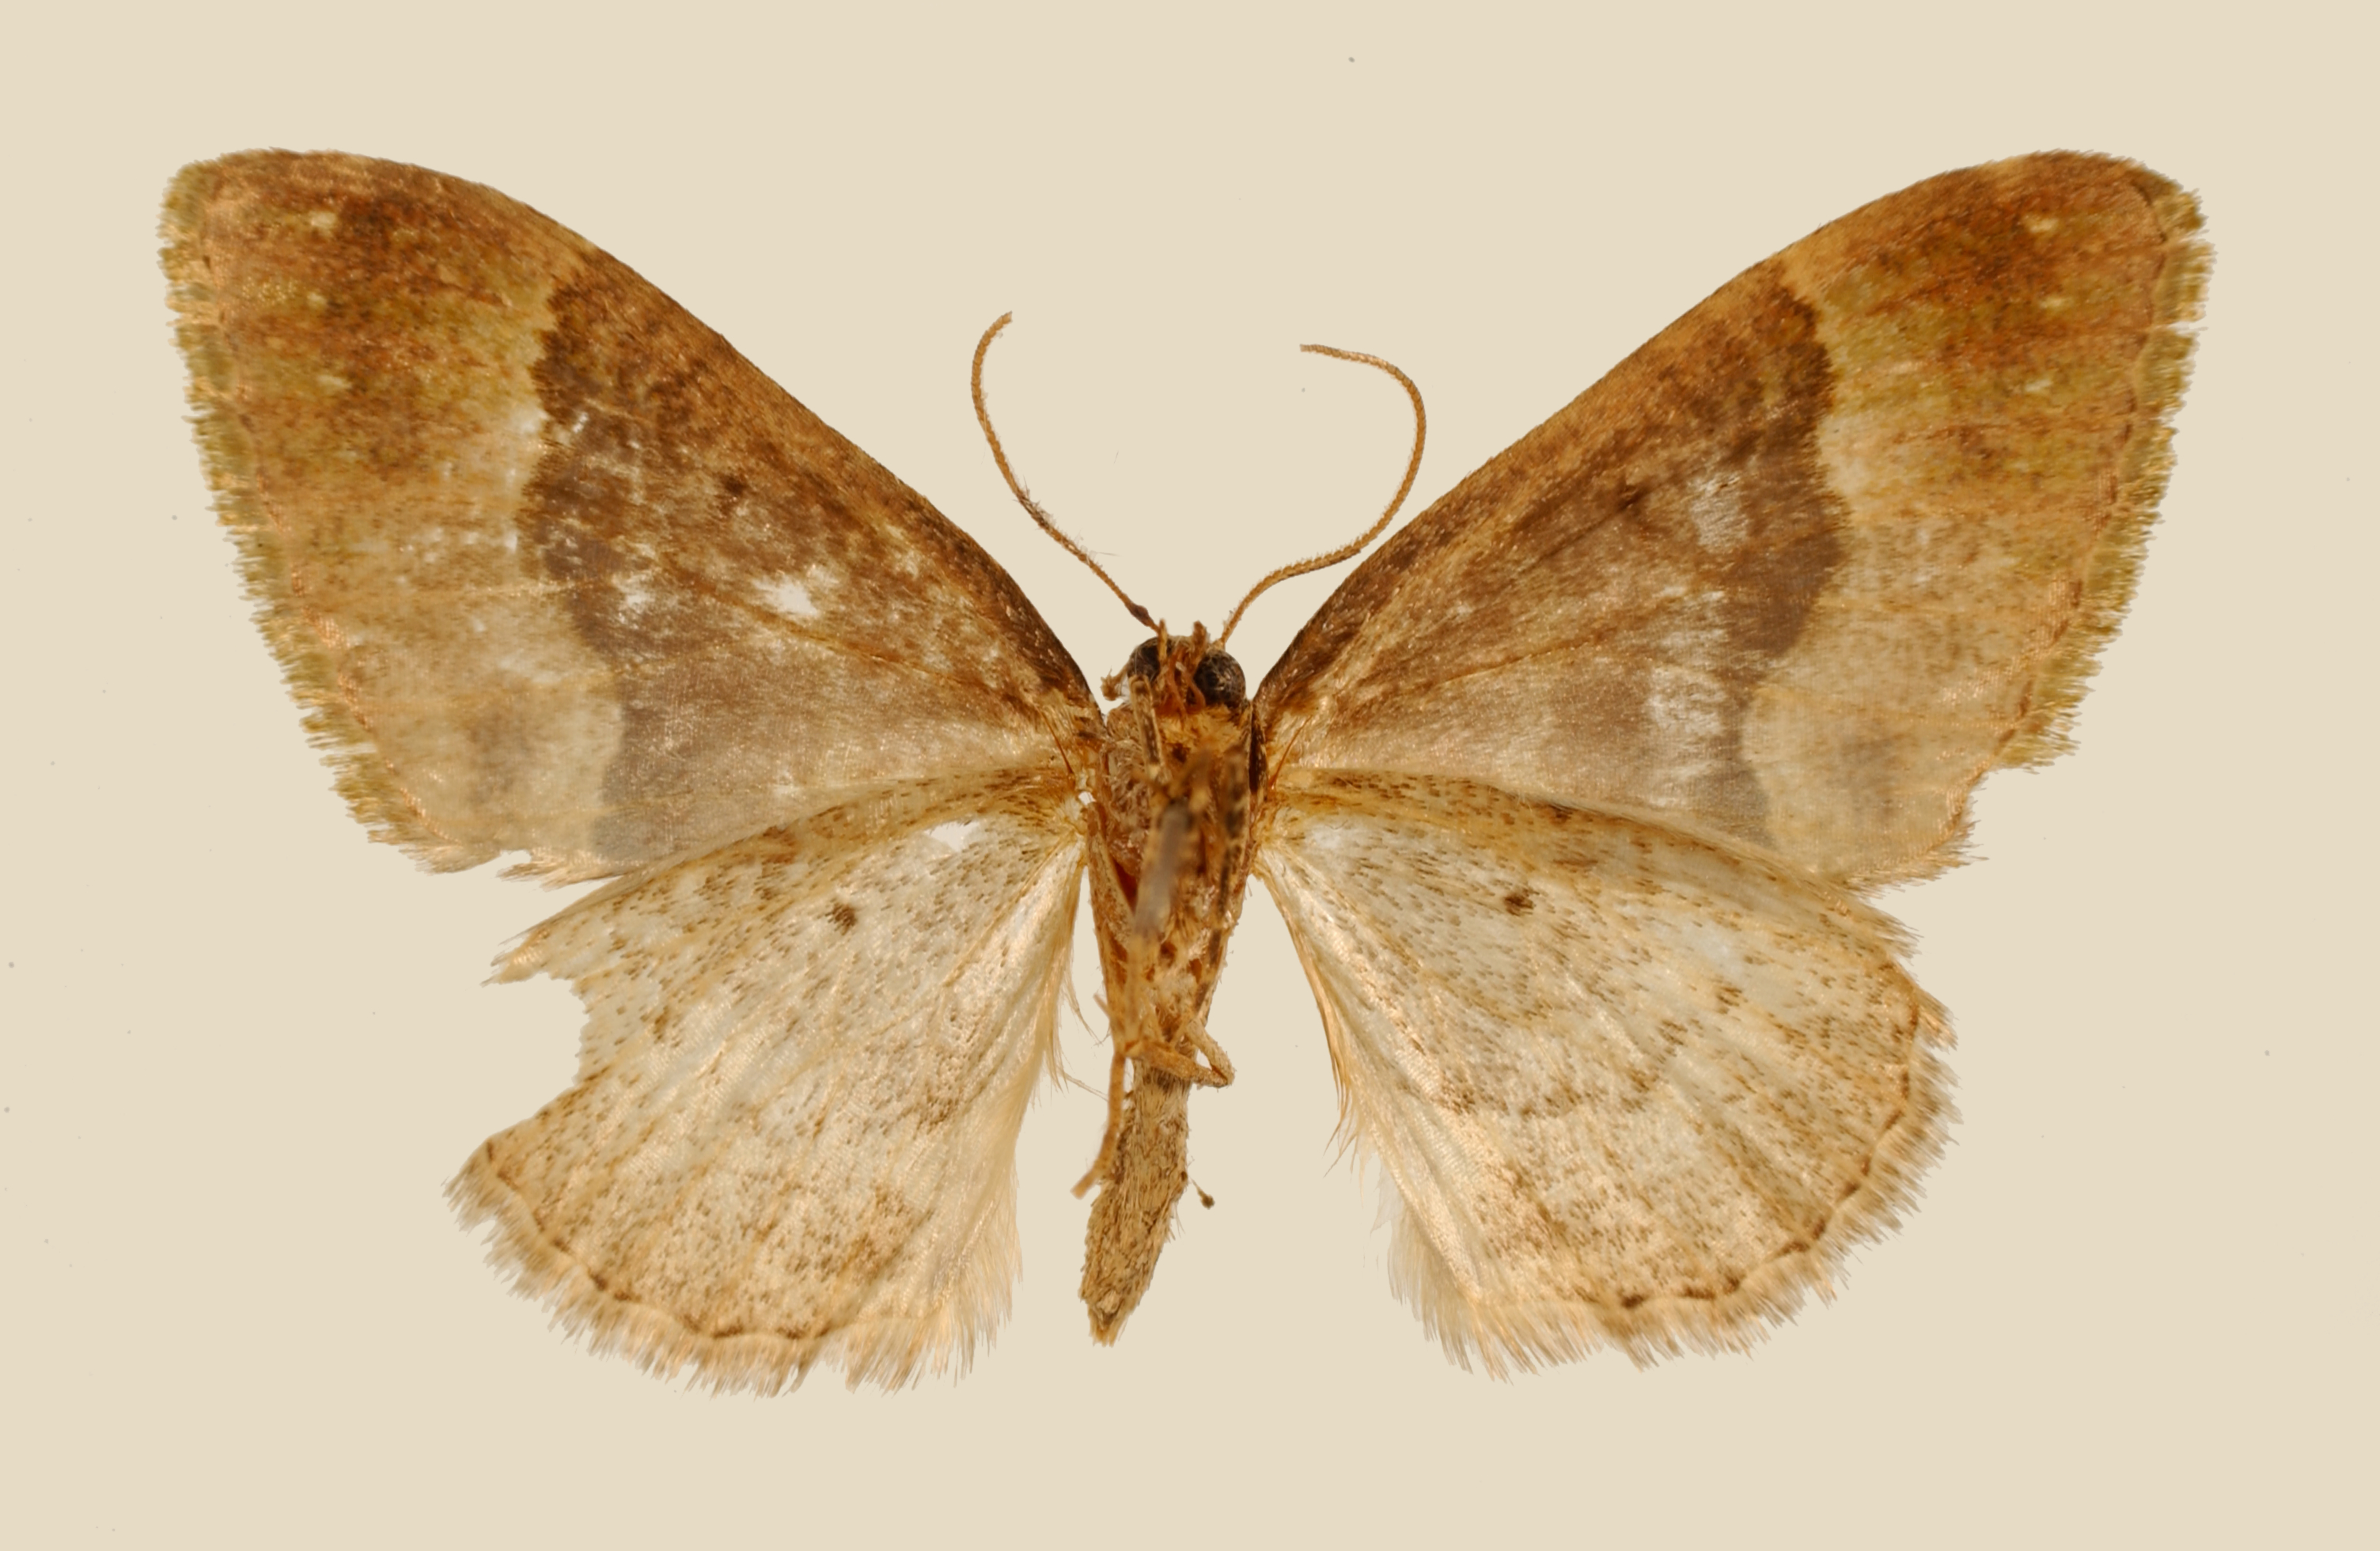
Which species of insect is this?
Hammaptera olivofusca
